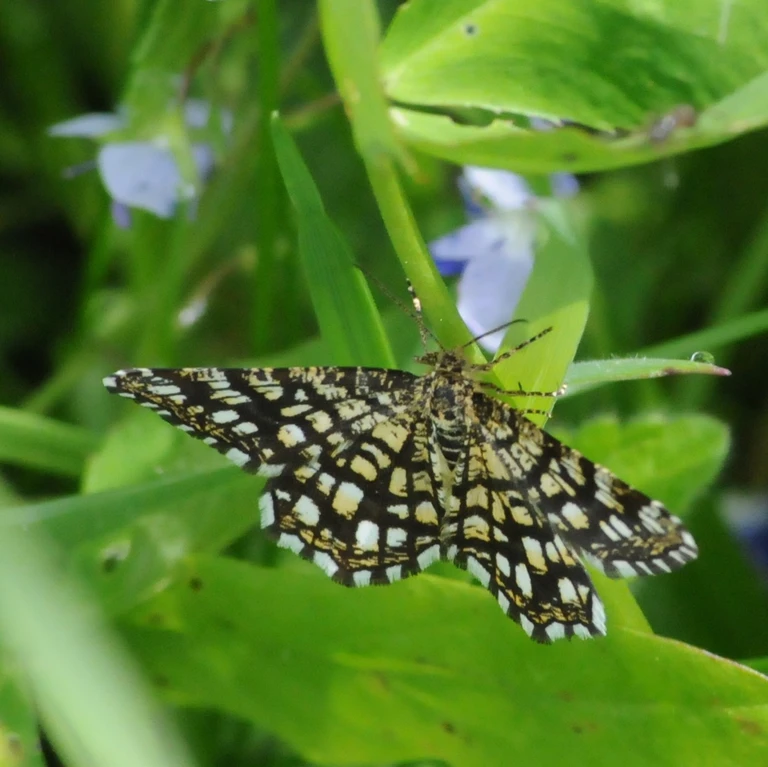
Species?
Chiasmia clathrata
